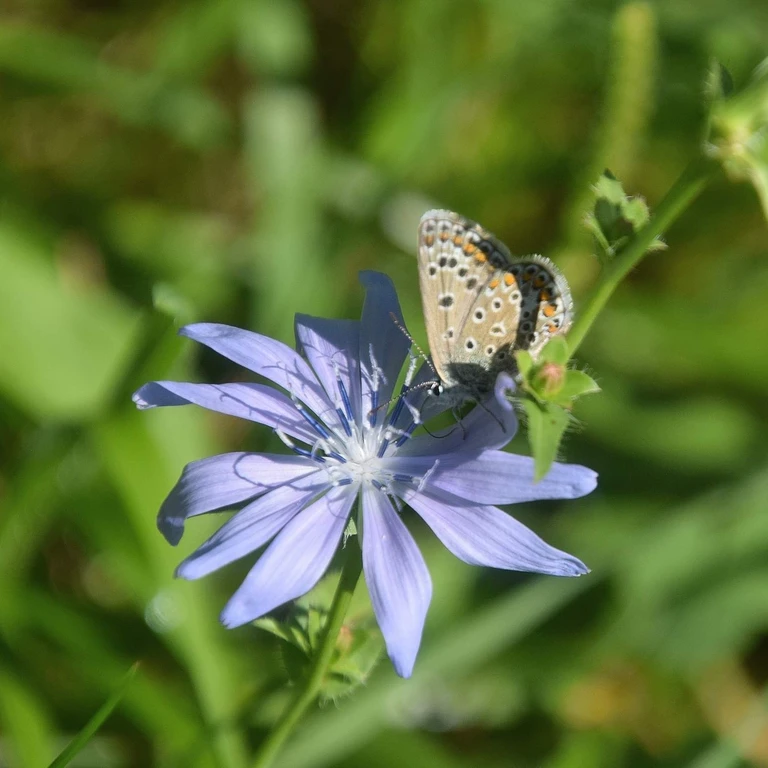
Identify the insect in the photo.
Polyommatus icarus
